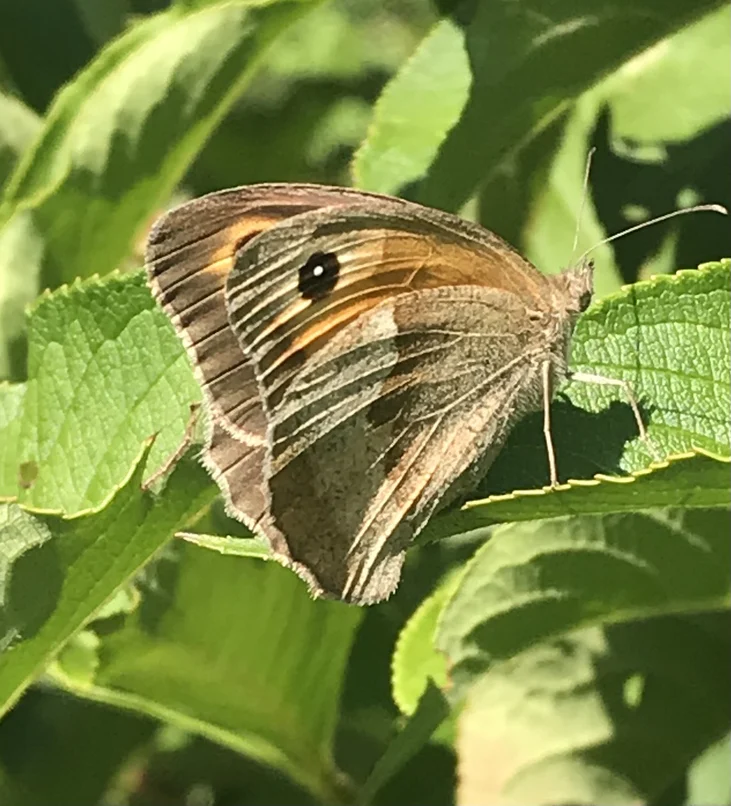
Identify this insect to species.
Maniola jurtina
